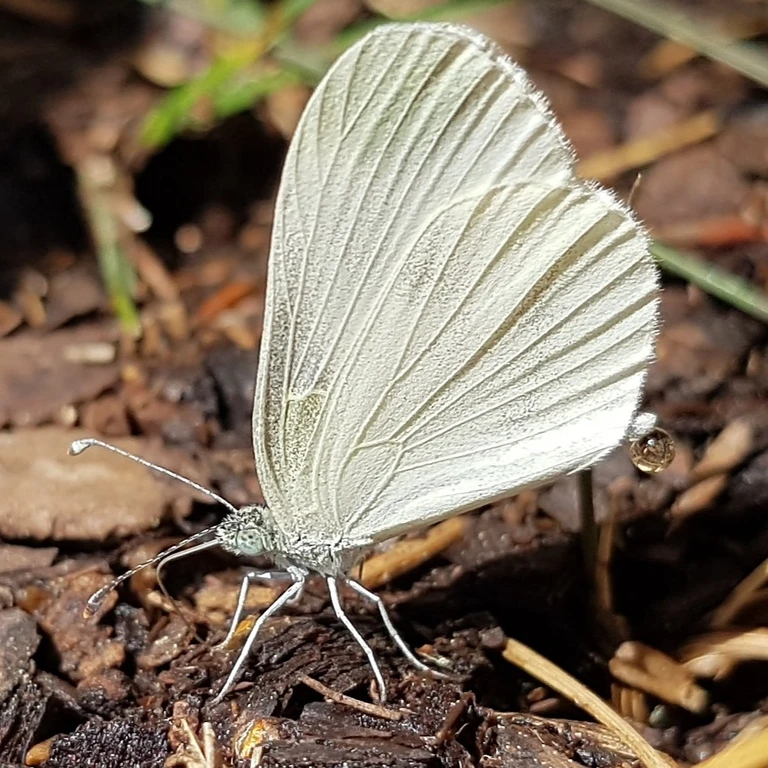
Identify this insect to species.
Leptidea sinapis/juvernica
